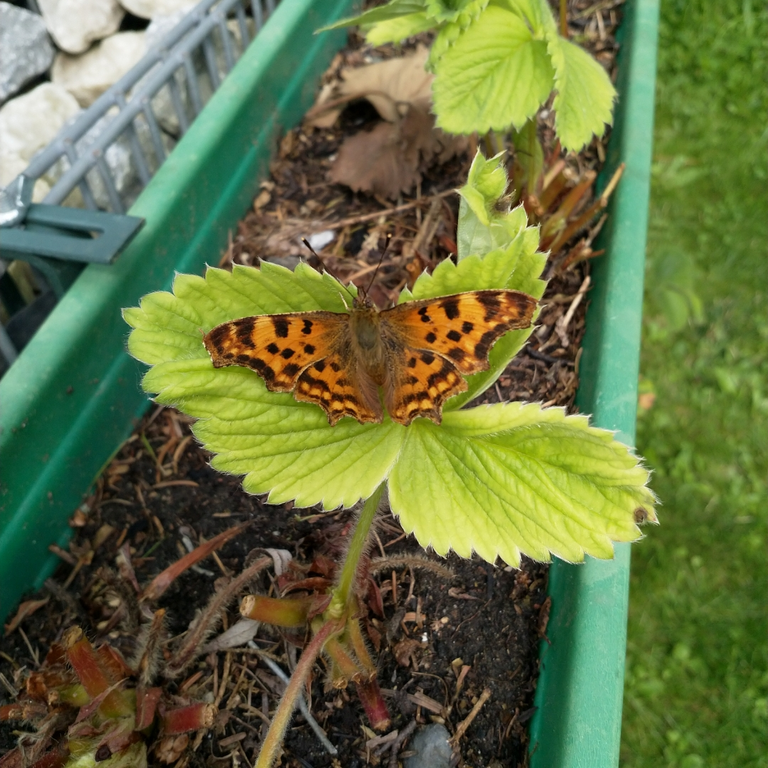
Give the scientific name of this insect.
Polygonia c-album
